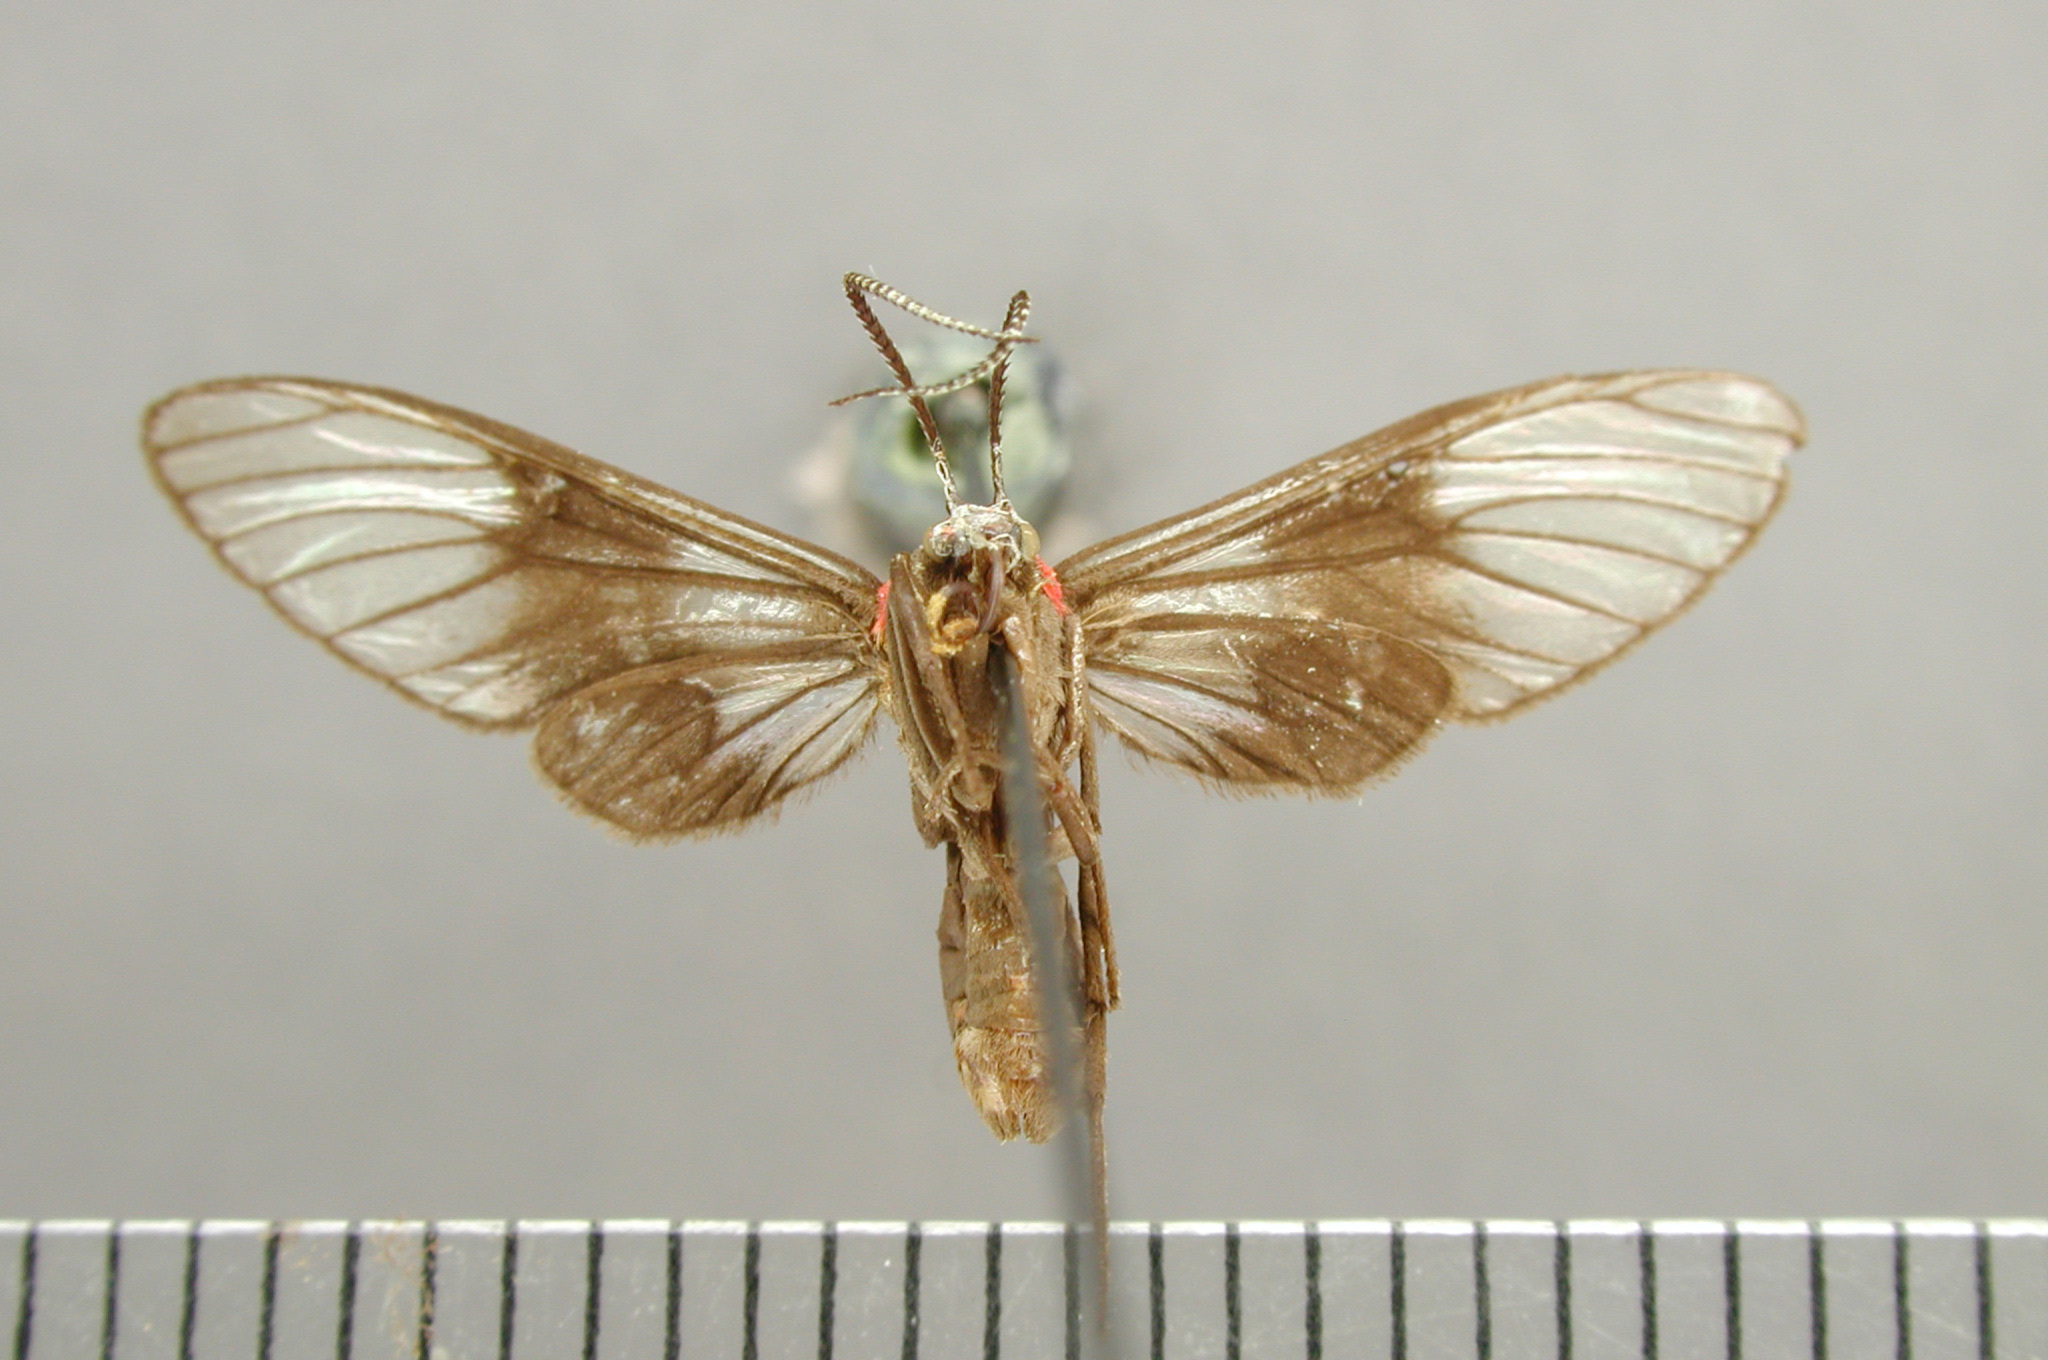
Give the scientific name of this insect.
Pseudomya melanthoides
